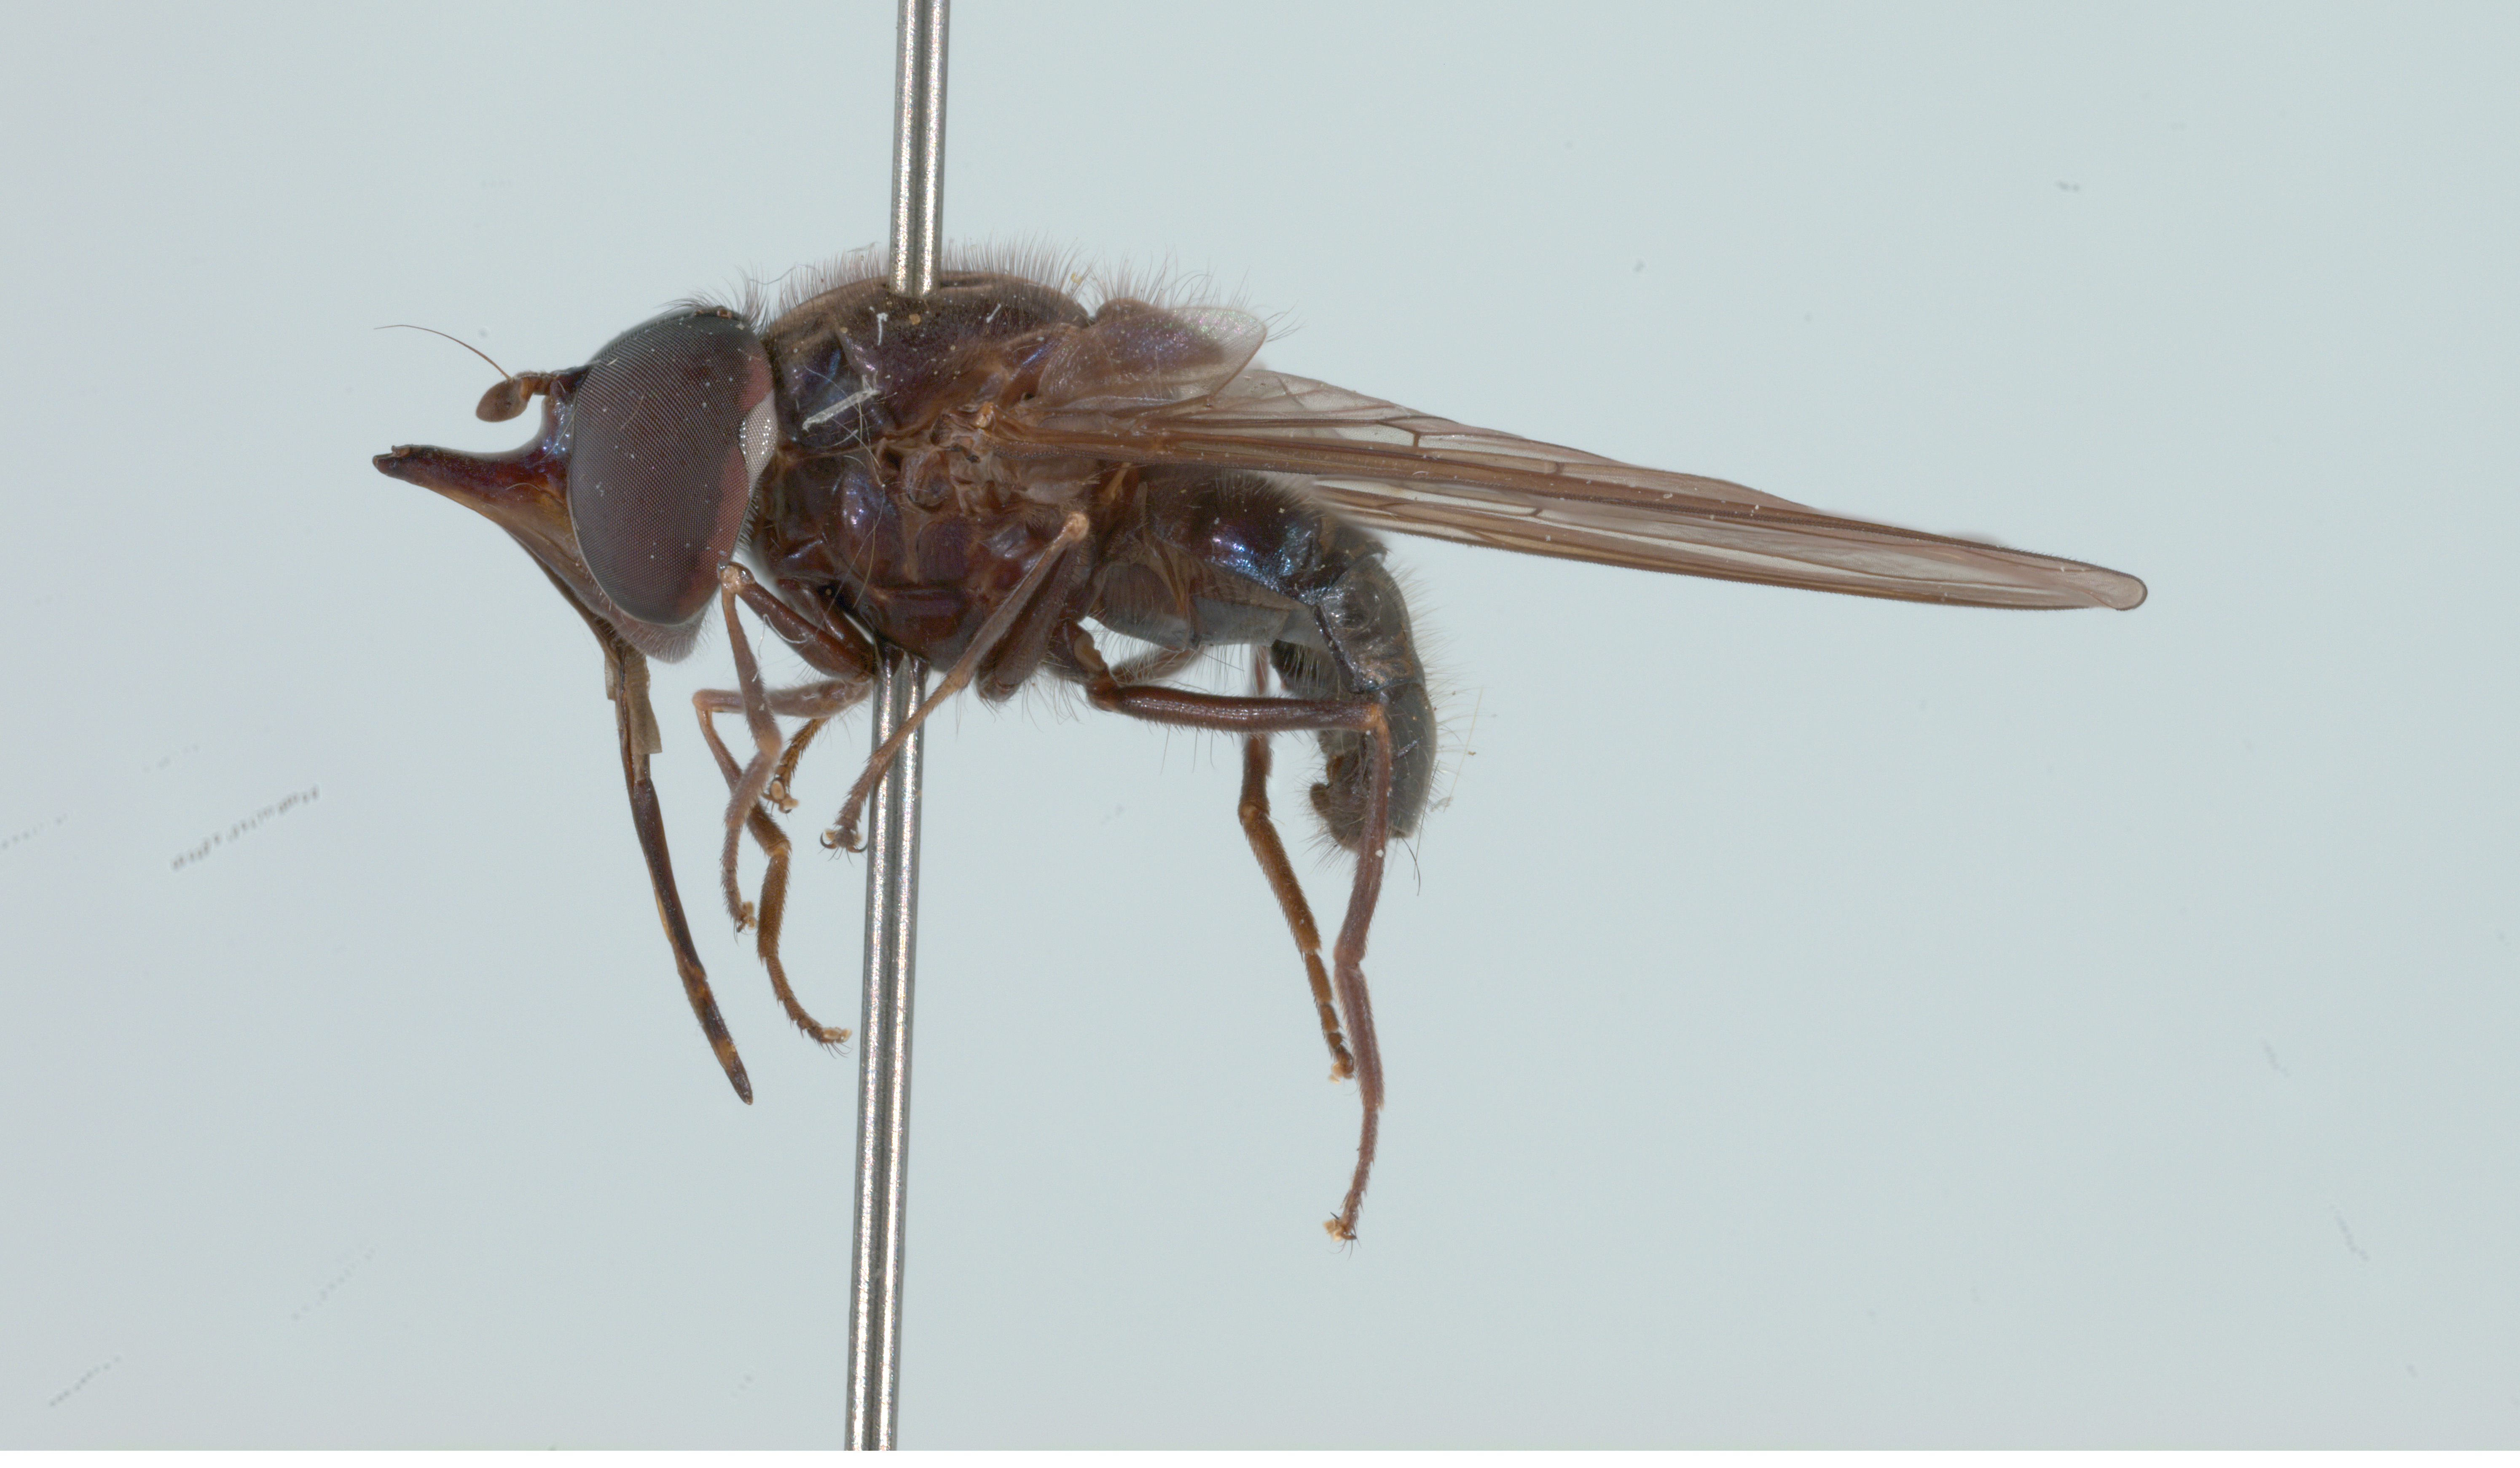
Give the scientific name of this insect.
Rhingia cyanoprora
